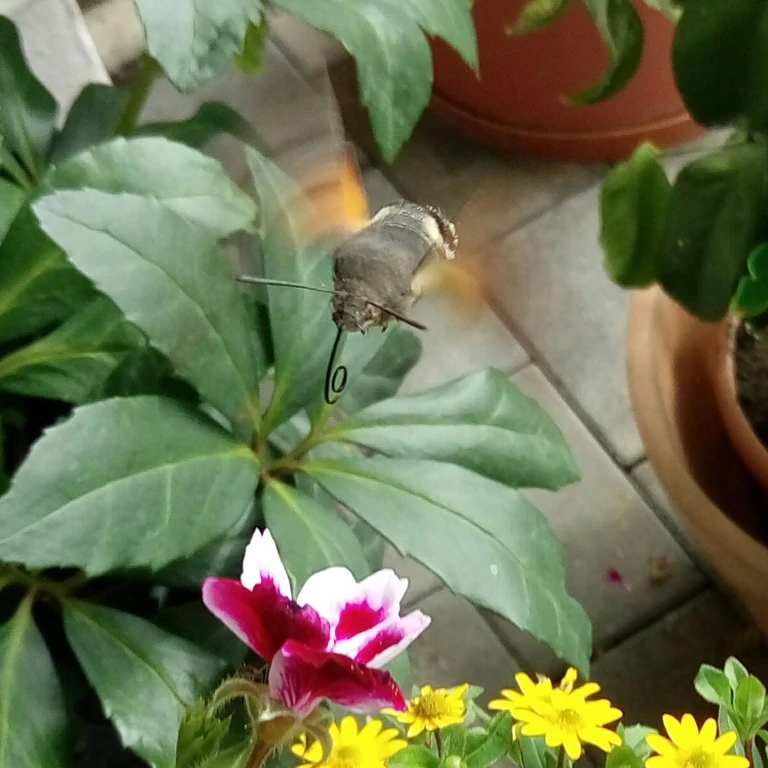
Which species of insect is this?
Macroglossum stellatarum
